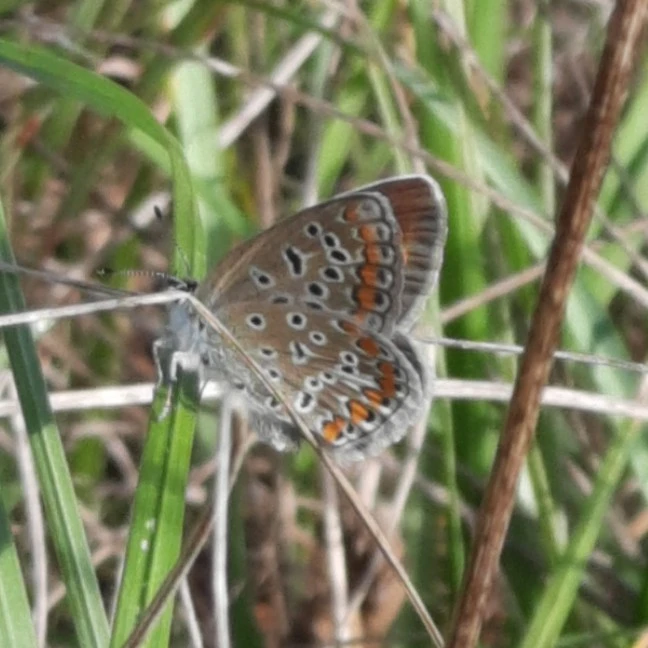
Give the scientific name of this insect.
Polyommatus icarus
